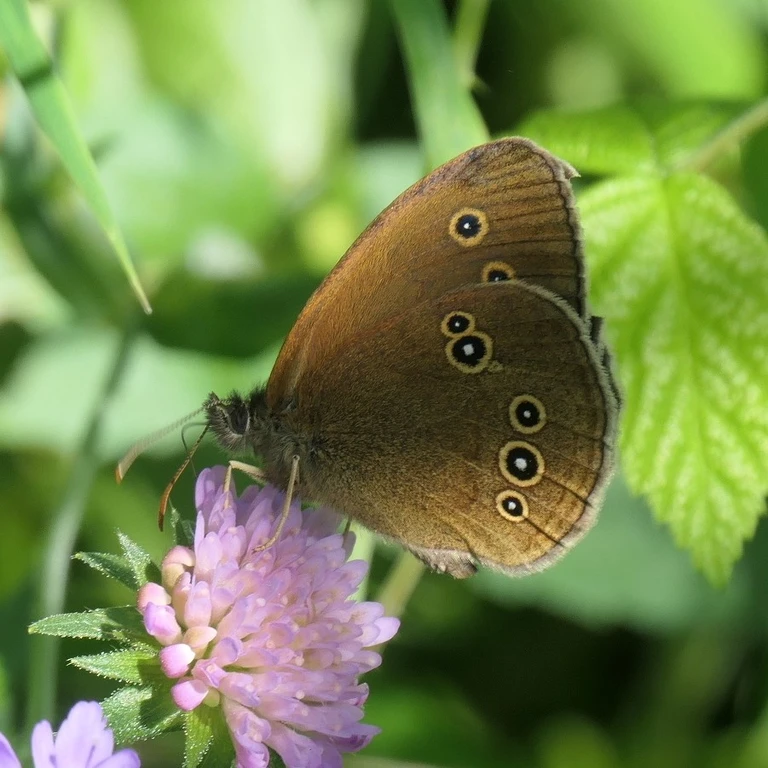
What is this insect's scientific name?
Aphantopus hyperantus
